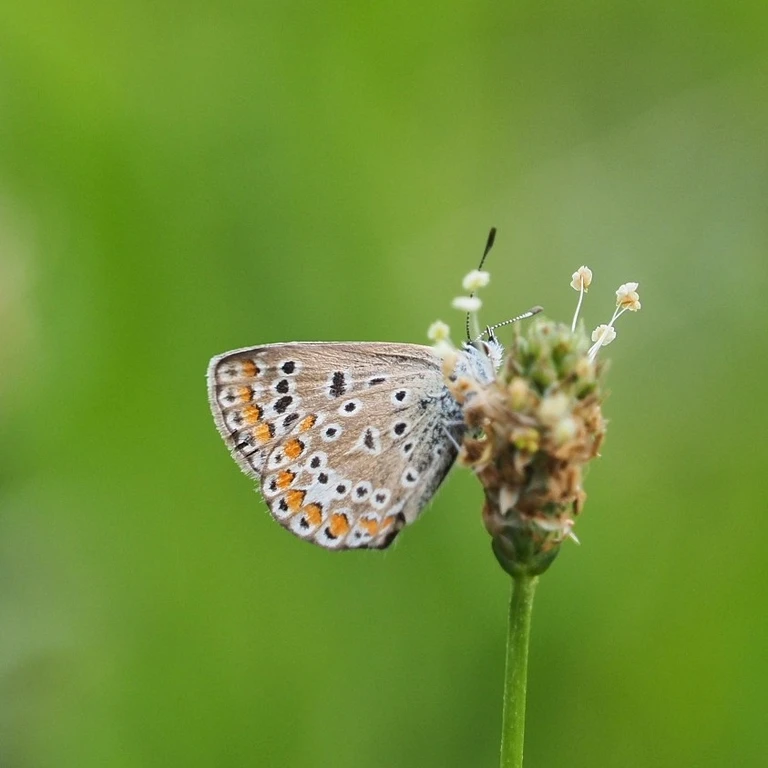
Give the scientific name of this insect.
Polyommatus icarus
